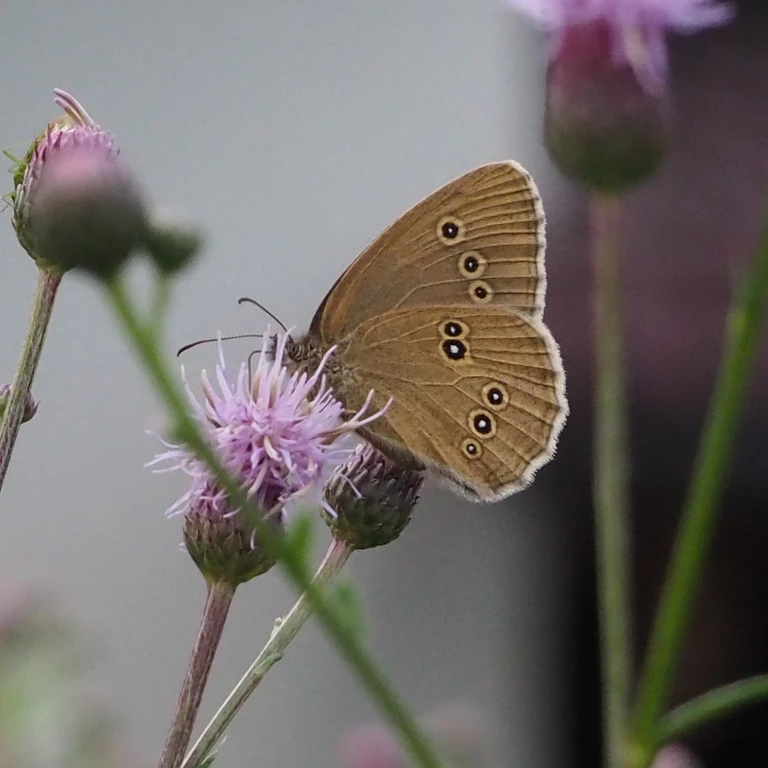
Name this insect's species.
Aphantopus hyperantus
